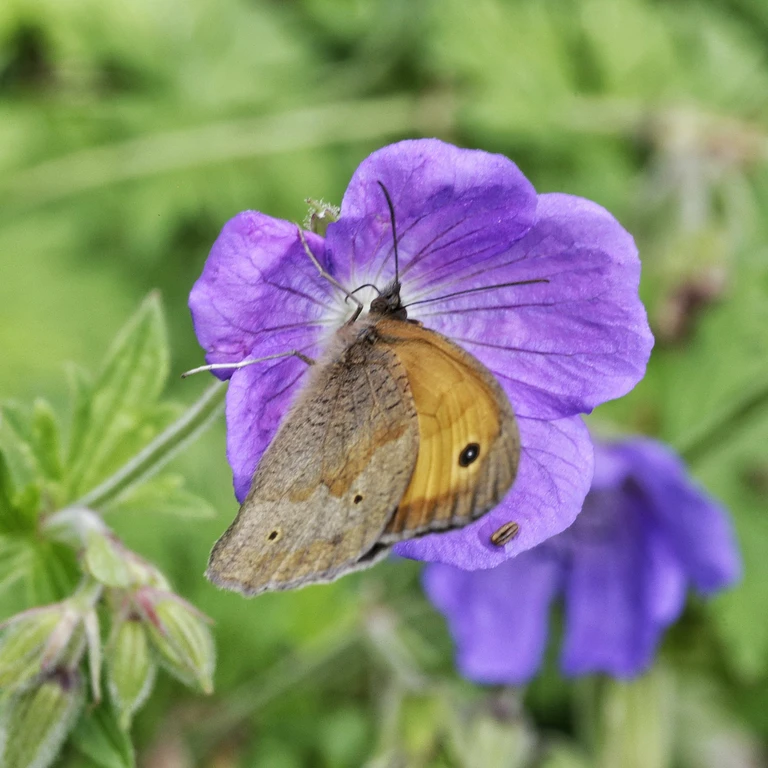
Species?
Maniola jurtina
